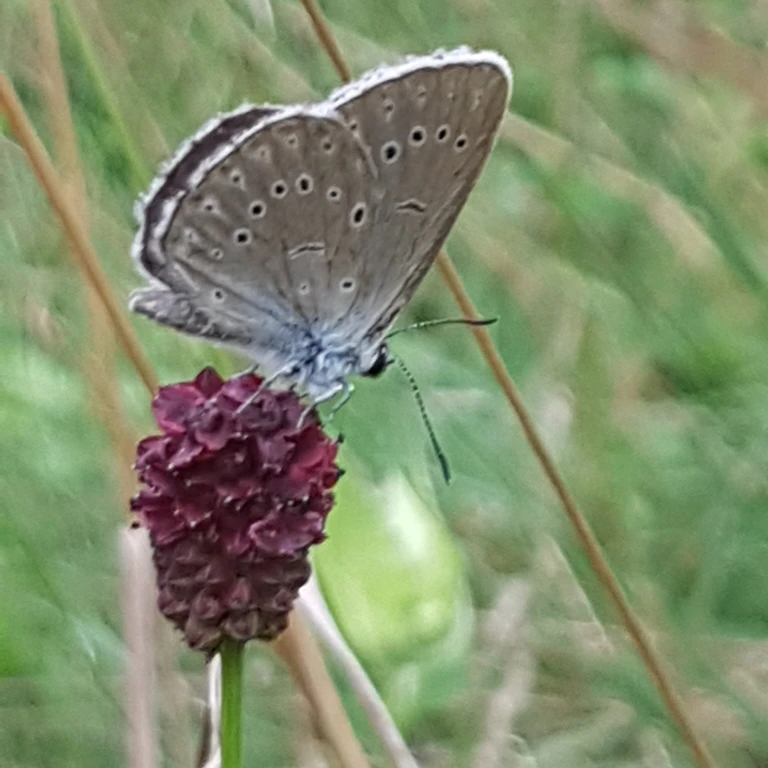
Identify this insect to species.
Phengaris teleius
